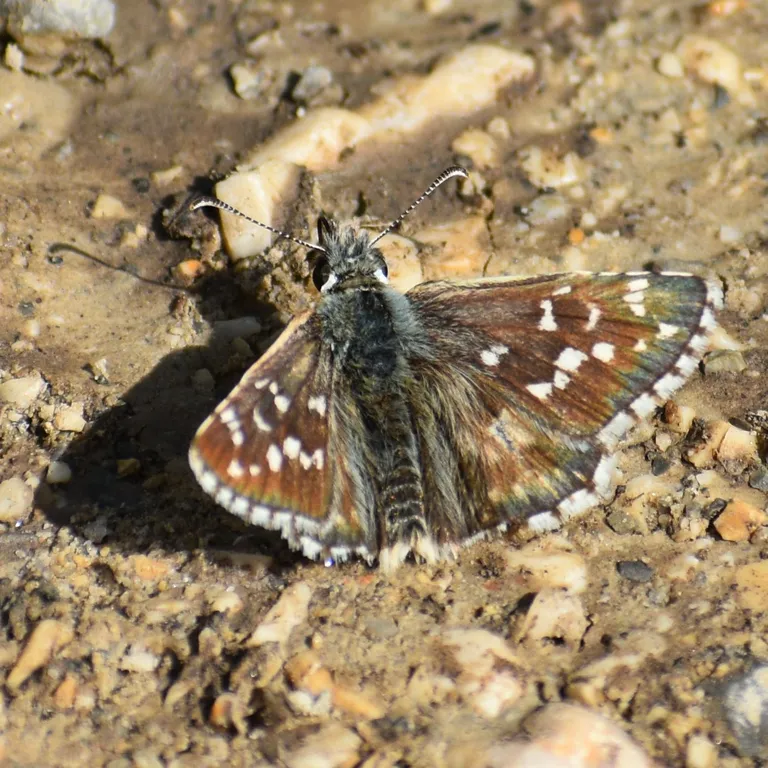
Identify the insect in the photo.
Pyrgus armoricanus
